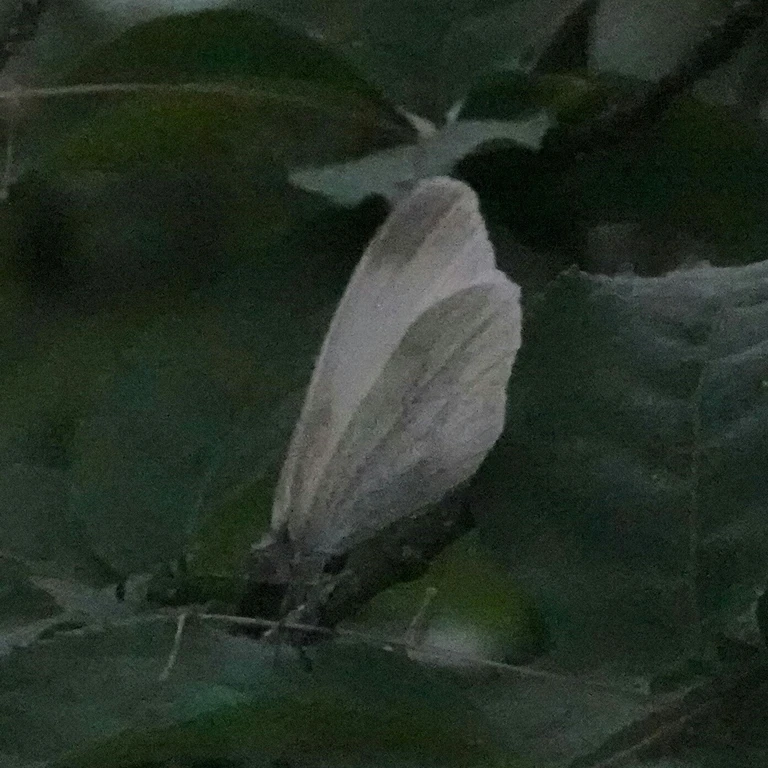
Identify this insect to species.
Leptidea sinapis/juvernica
